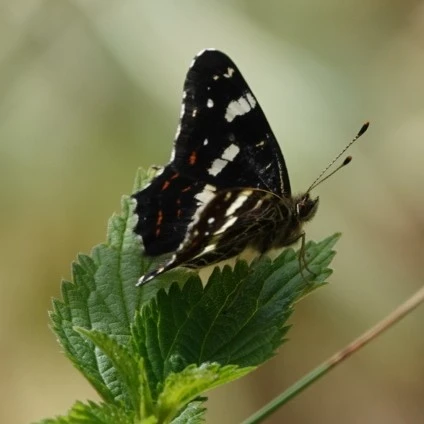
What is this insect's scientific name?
Araschnia levana
